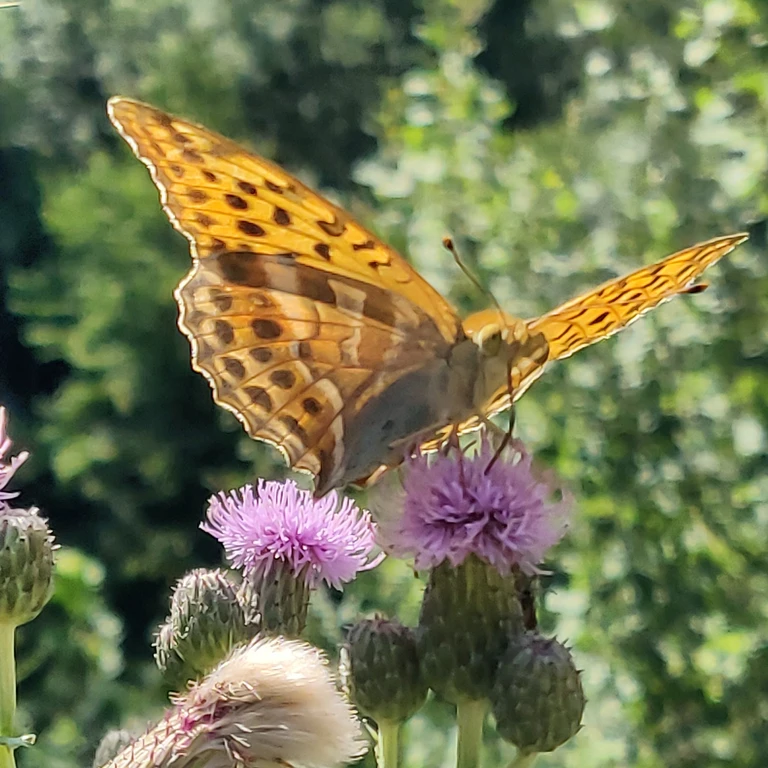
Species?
Argynnis paphia
